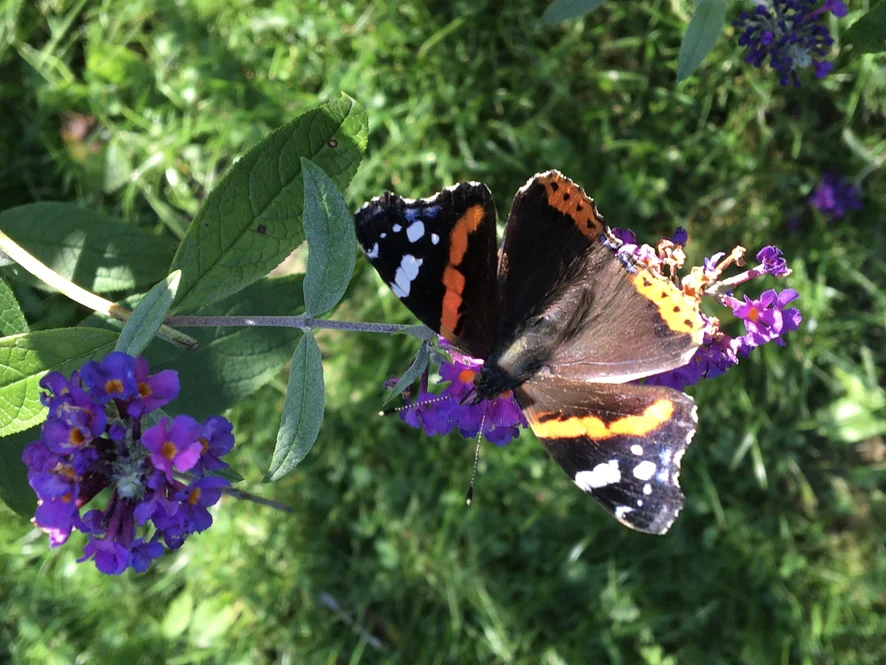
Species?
Vanessa atalanta
